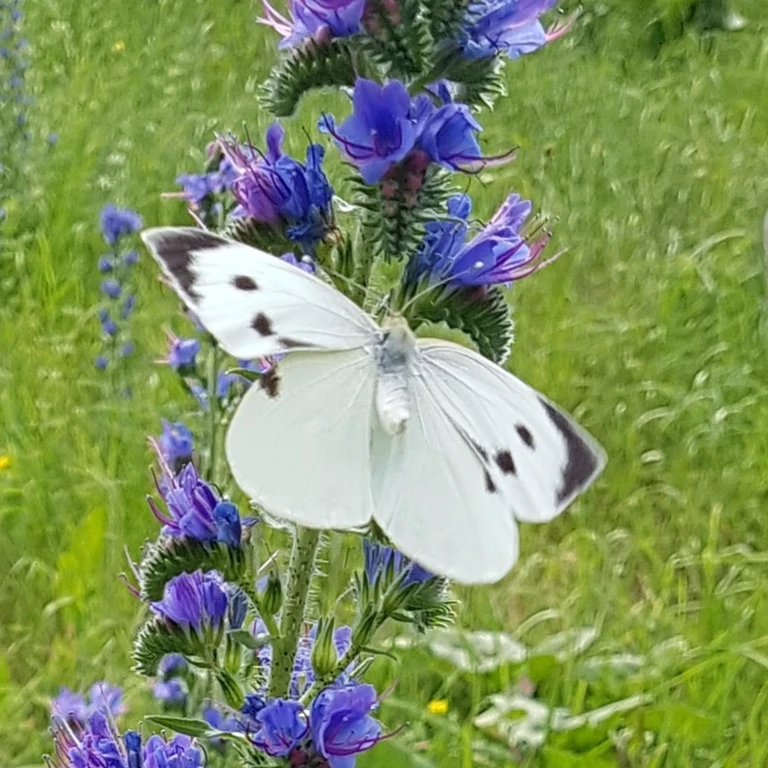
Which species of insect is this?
Pieris brassicae
